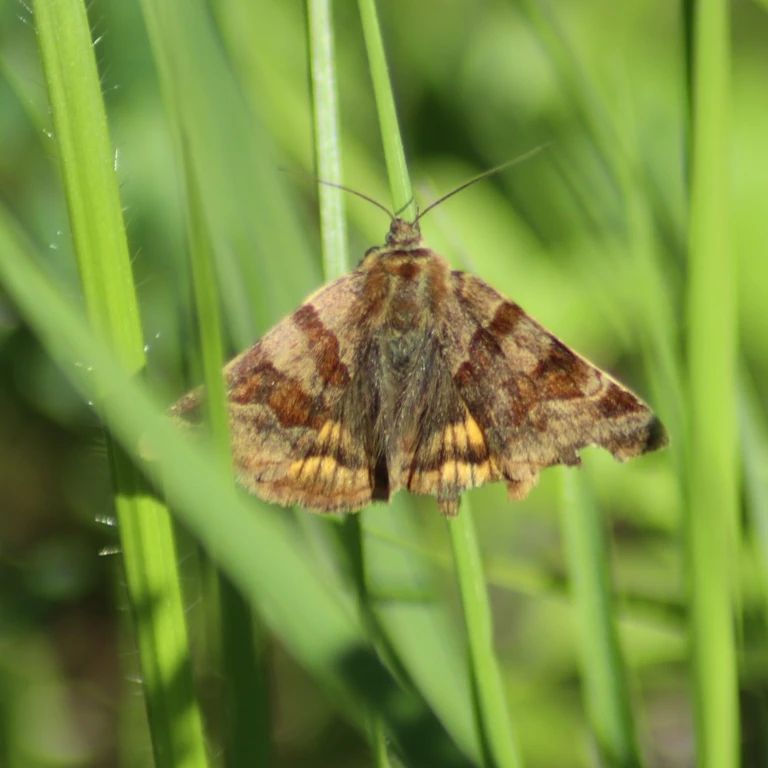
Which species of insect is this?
Euclidia glyphica
